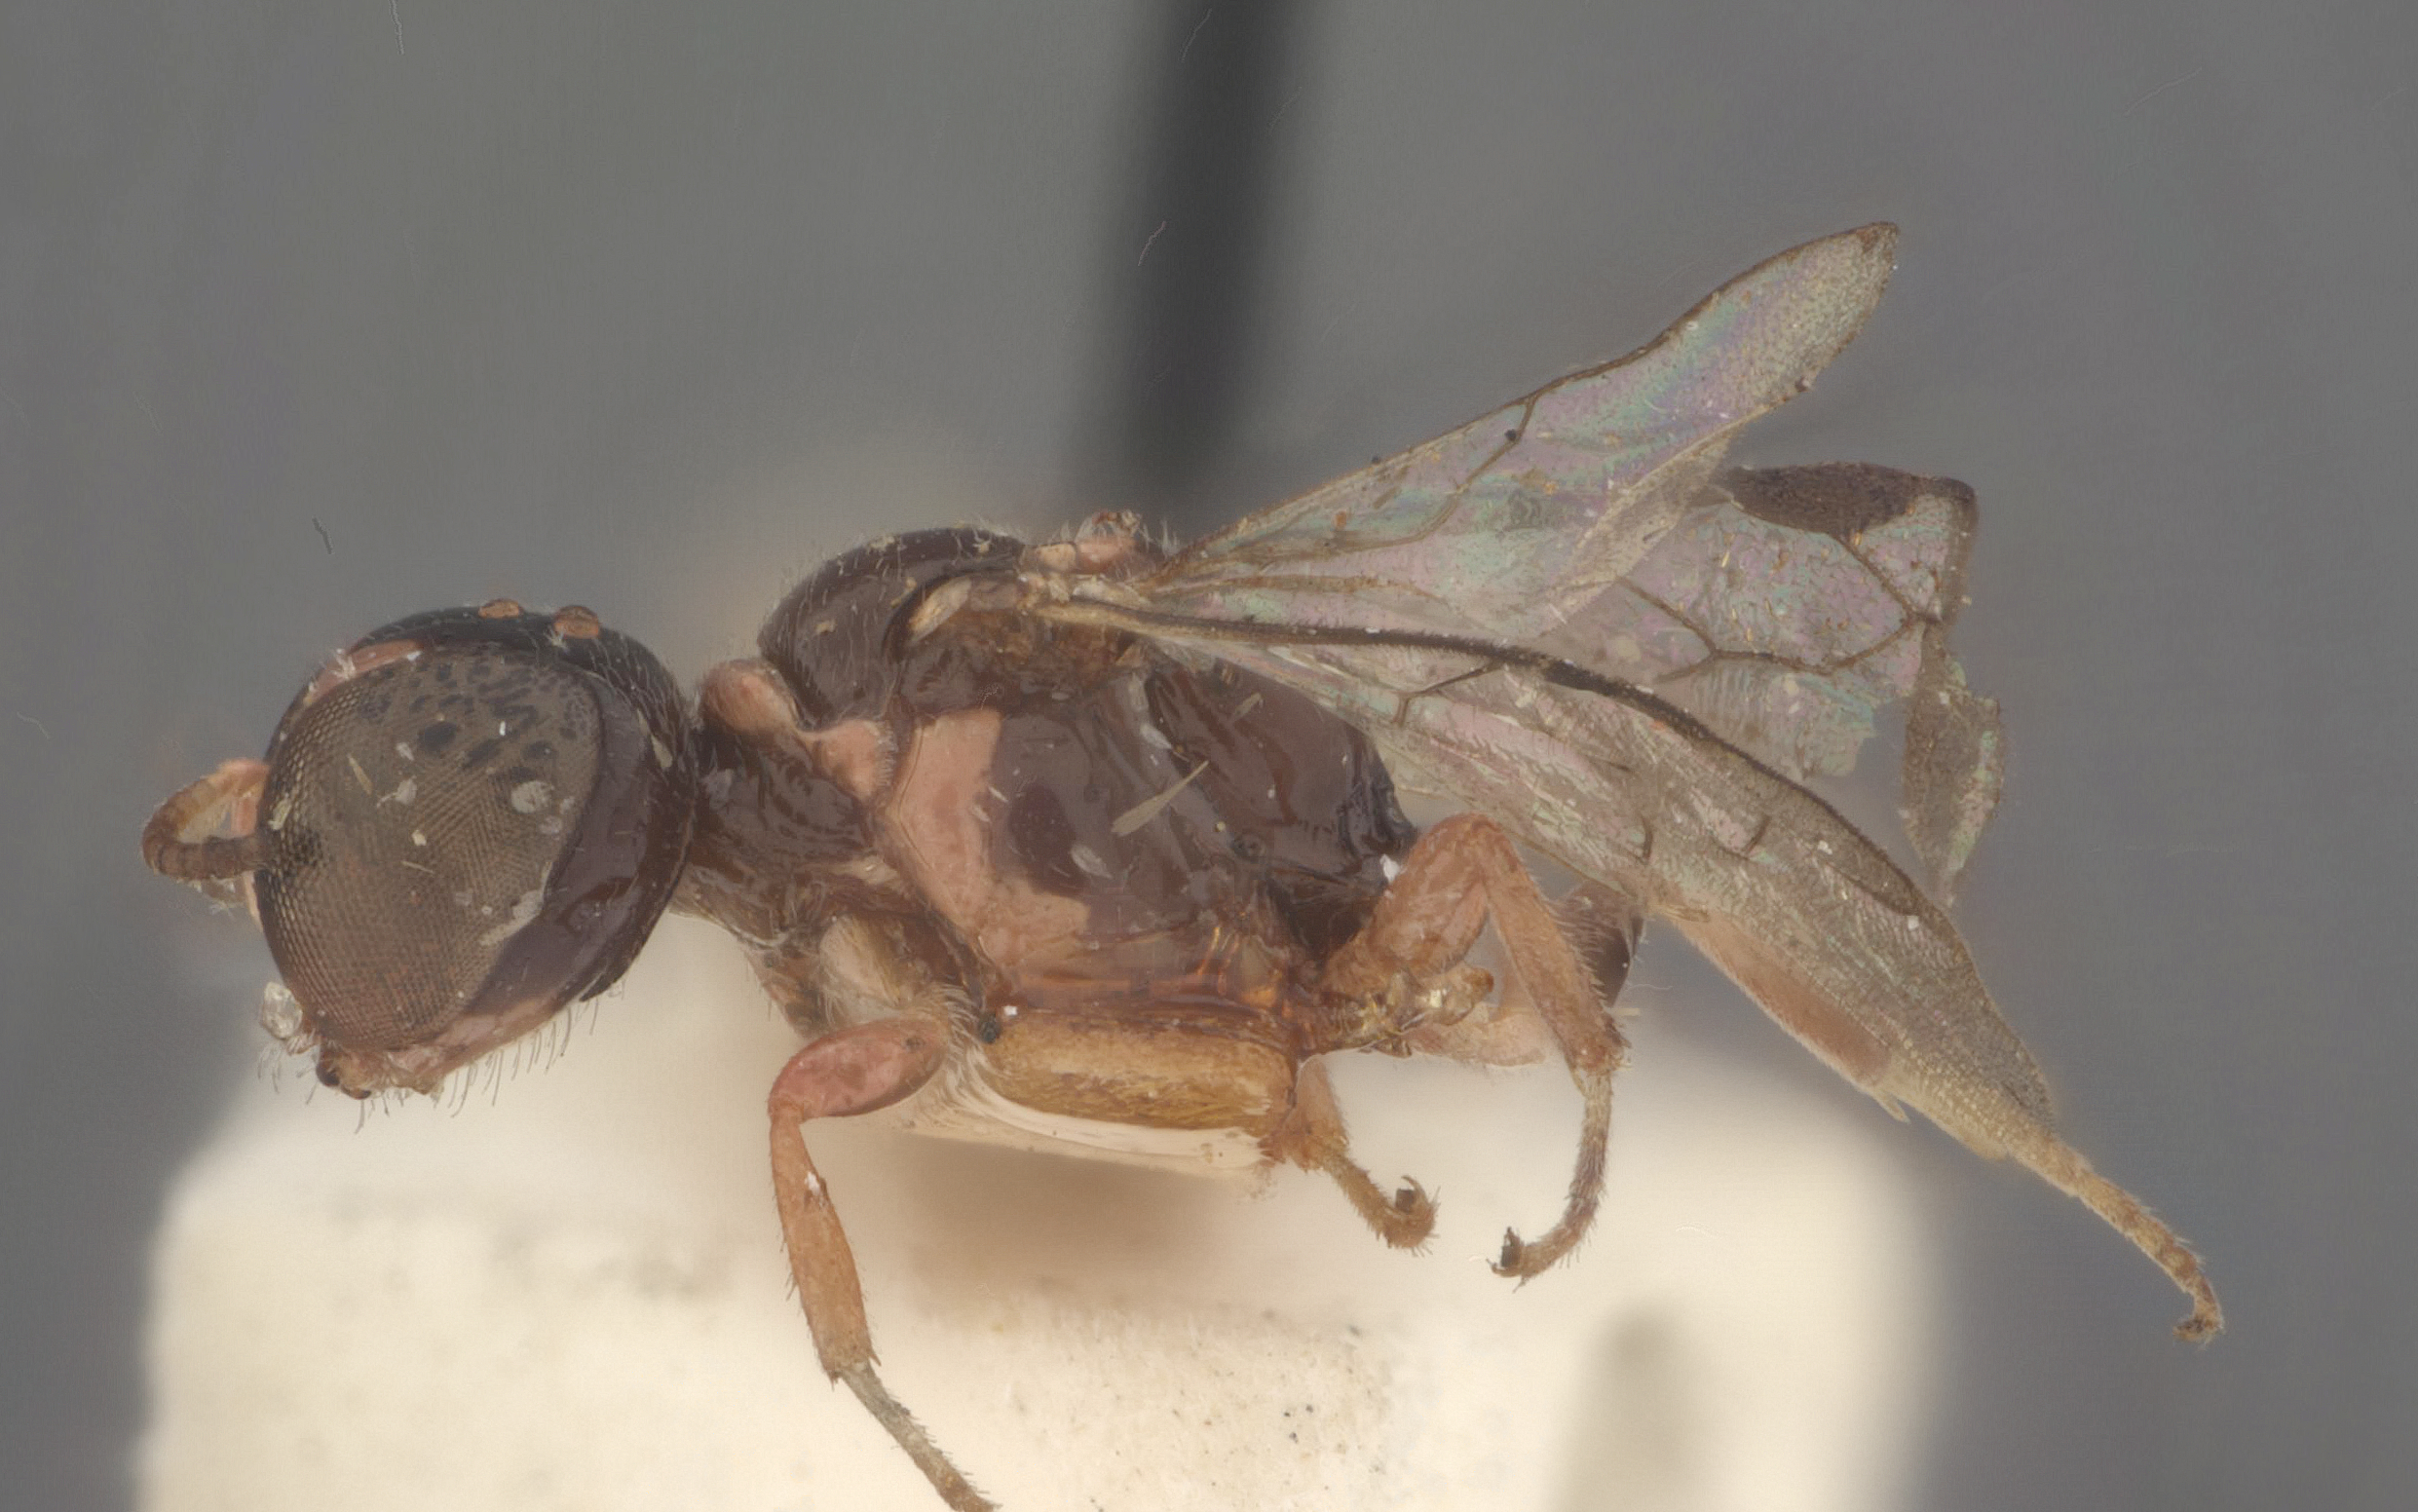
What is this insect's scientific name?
Crossocerus fabreorum
